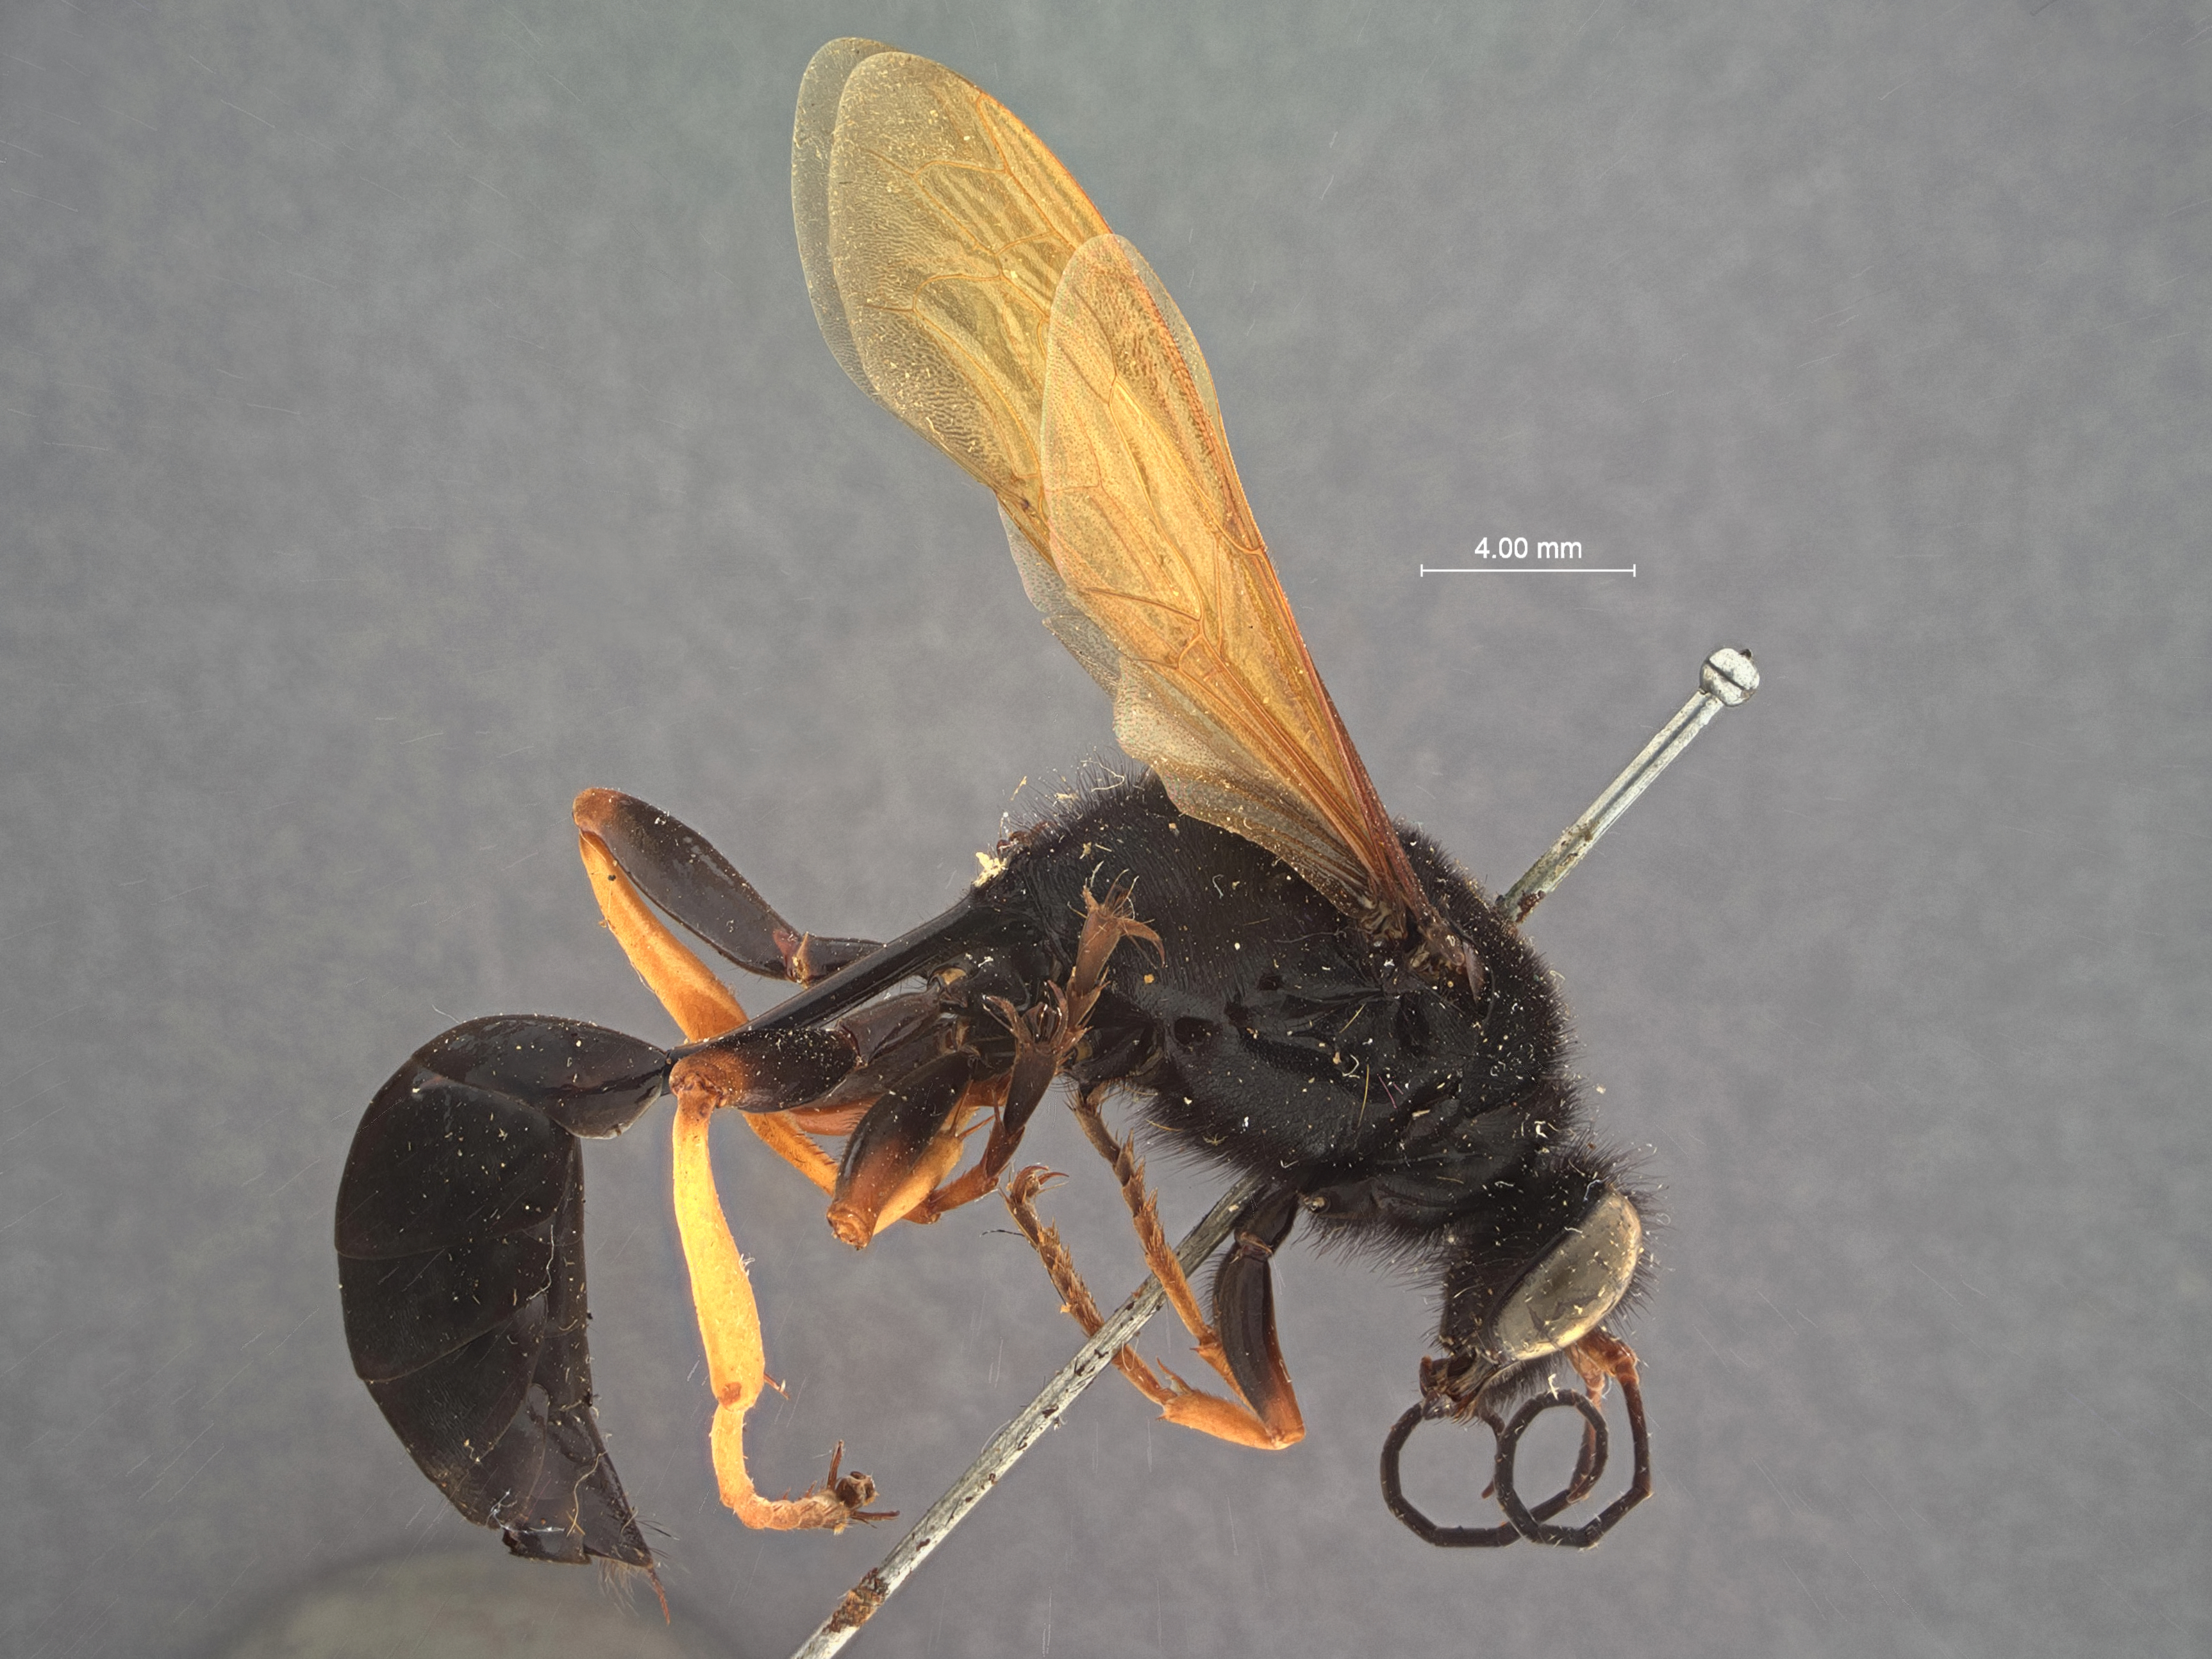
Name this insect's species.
Sceliphron luzonensis
